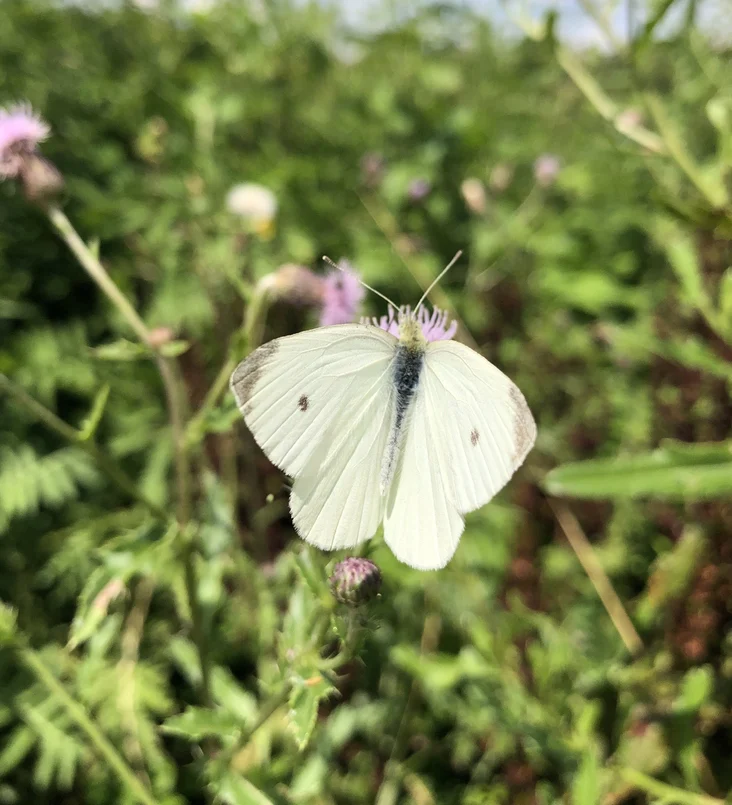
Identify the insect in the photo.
Pieris napi
